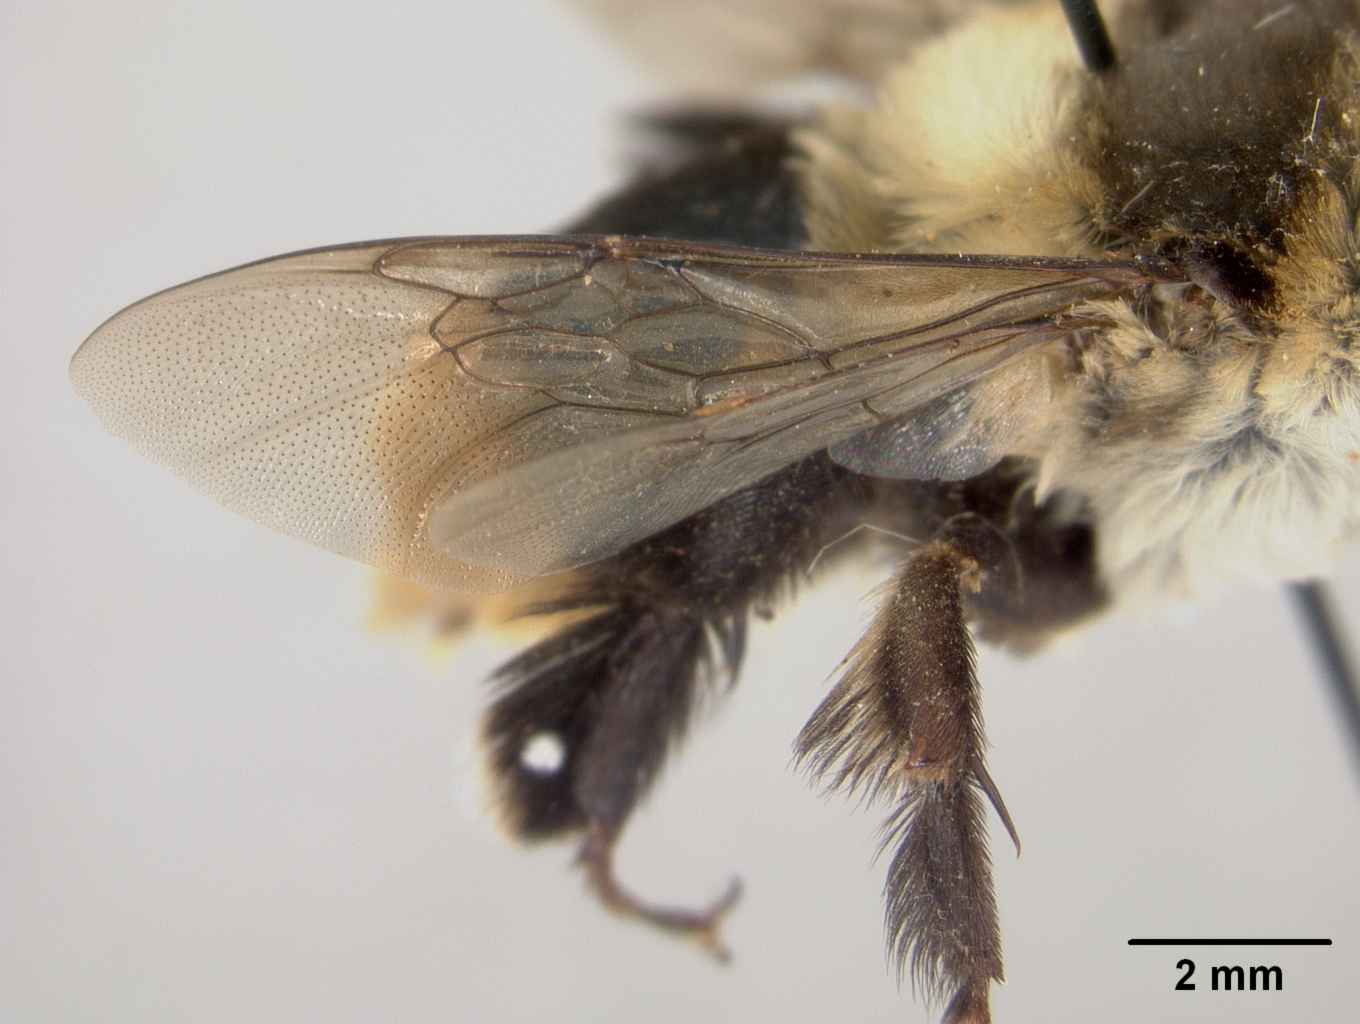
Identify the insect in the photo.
Centris disclusa
